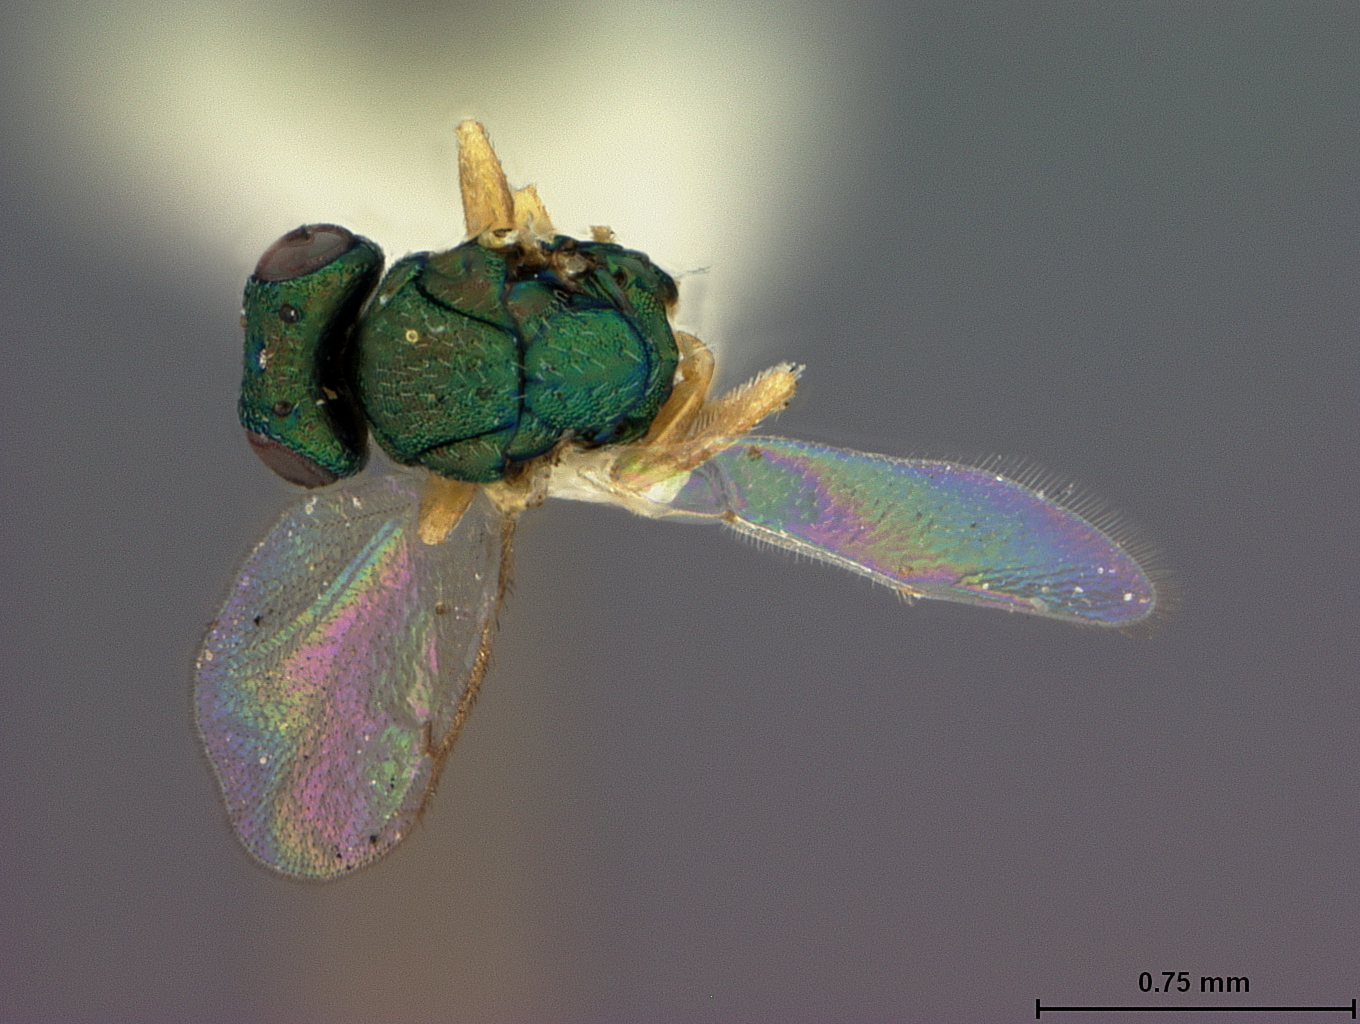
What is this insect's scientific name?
Asemantus cecidomyiae
